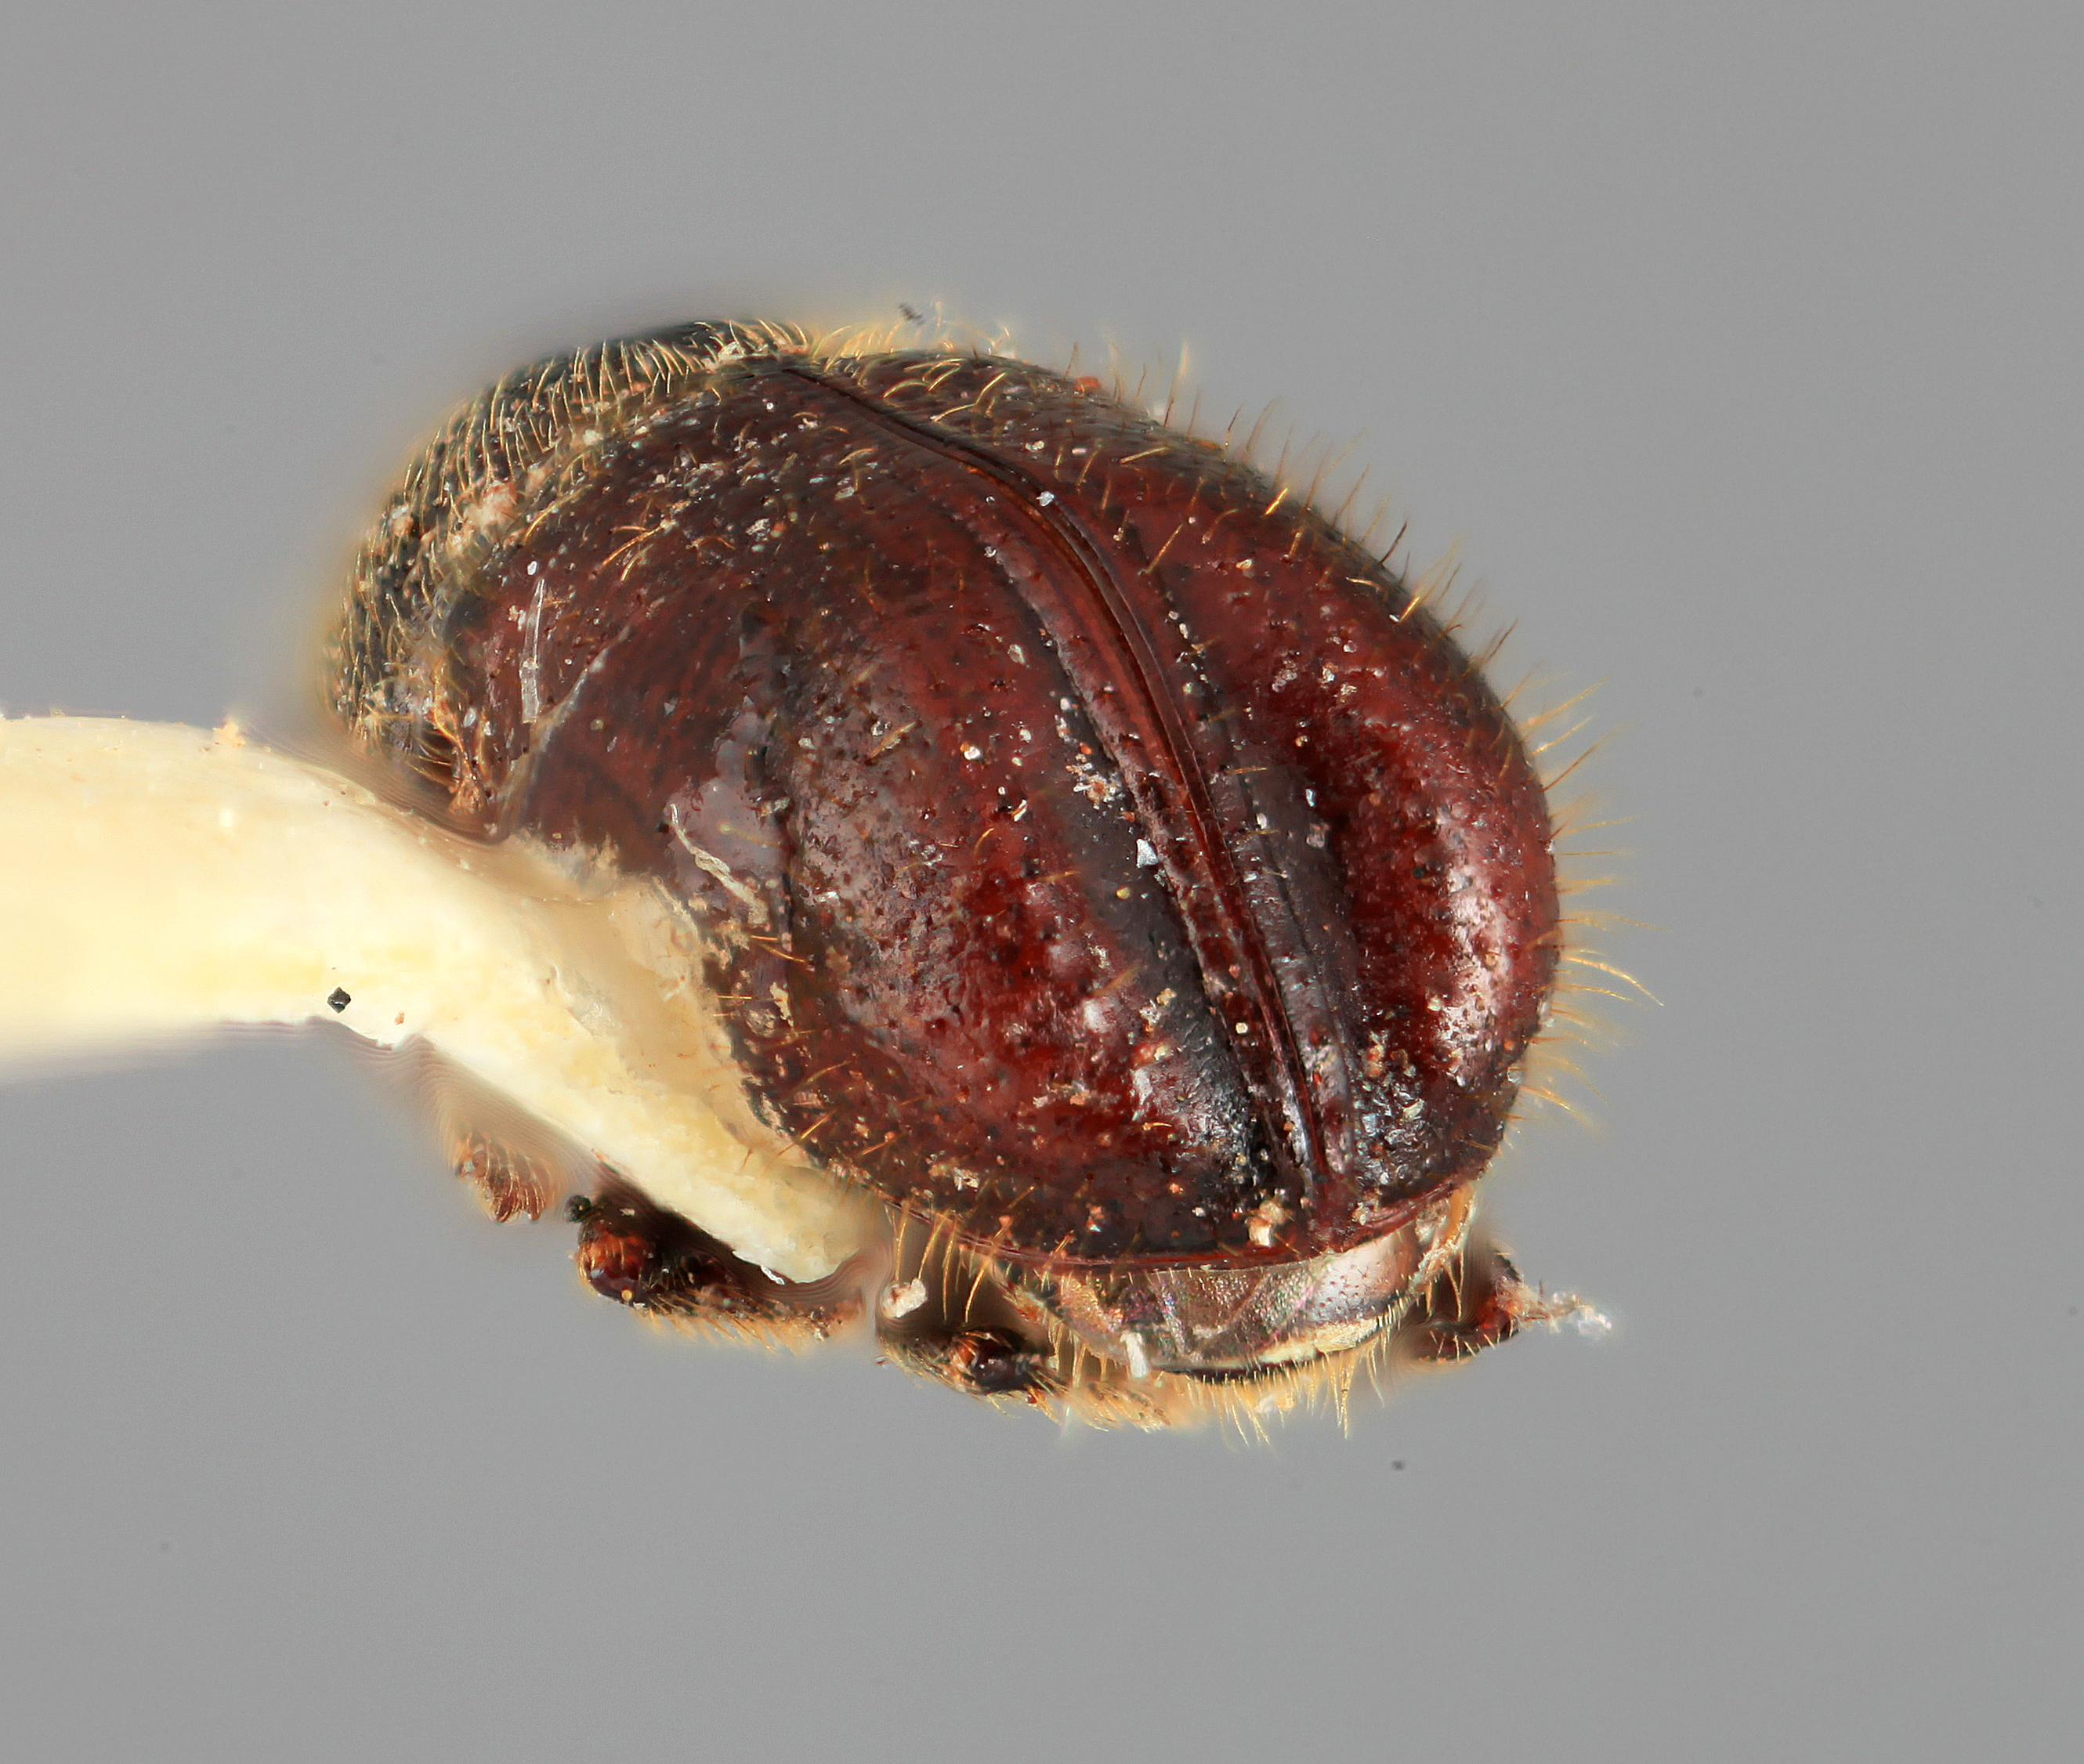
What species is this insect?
Conophthorus conicolens
